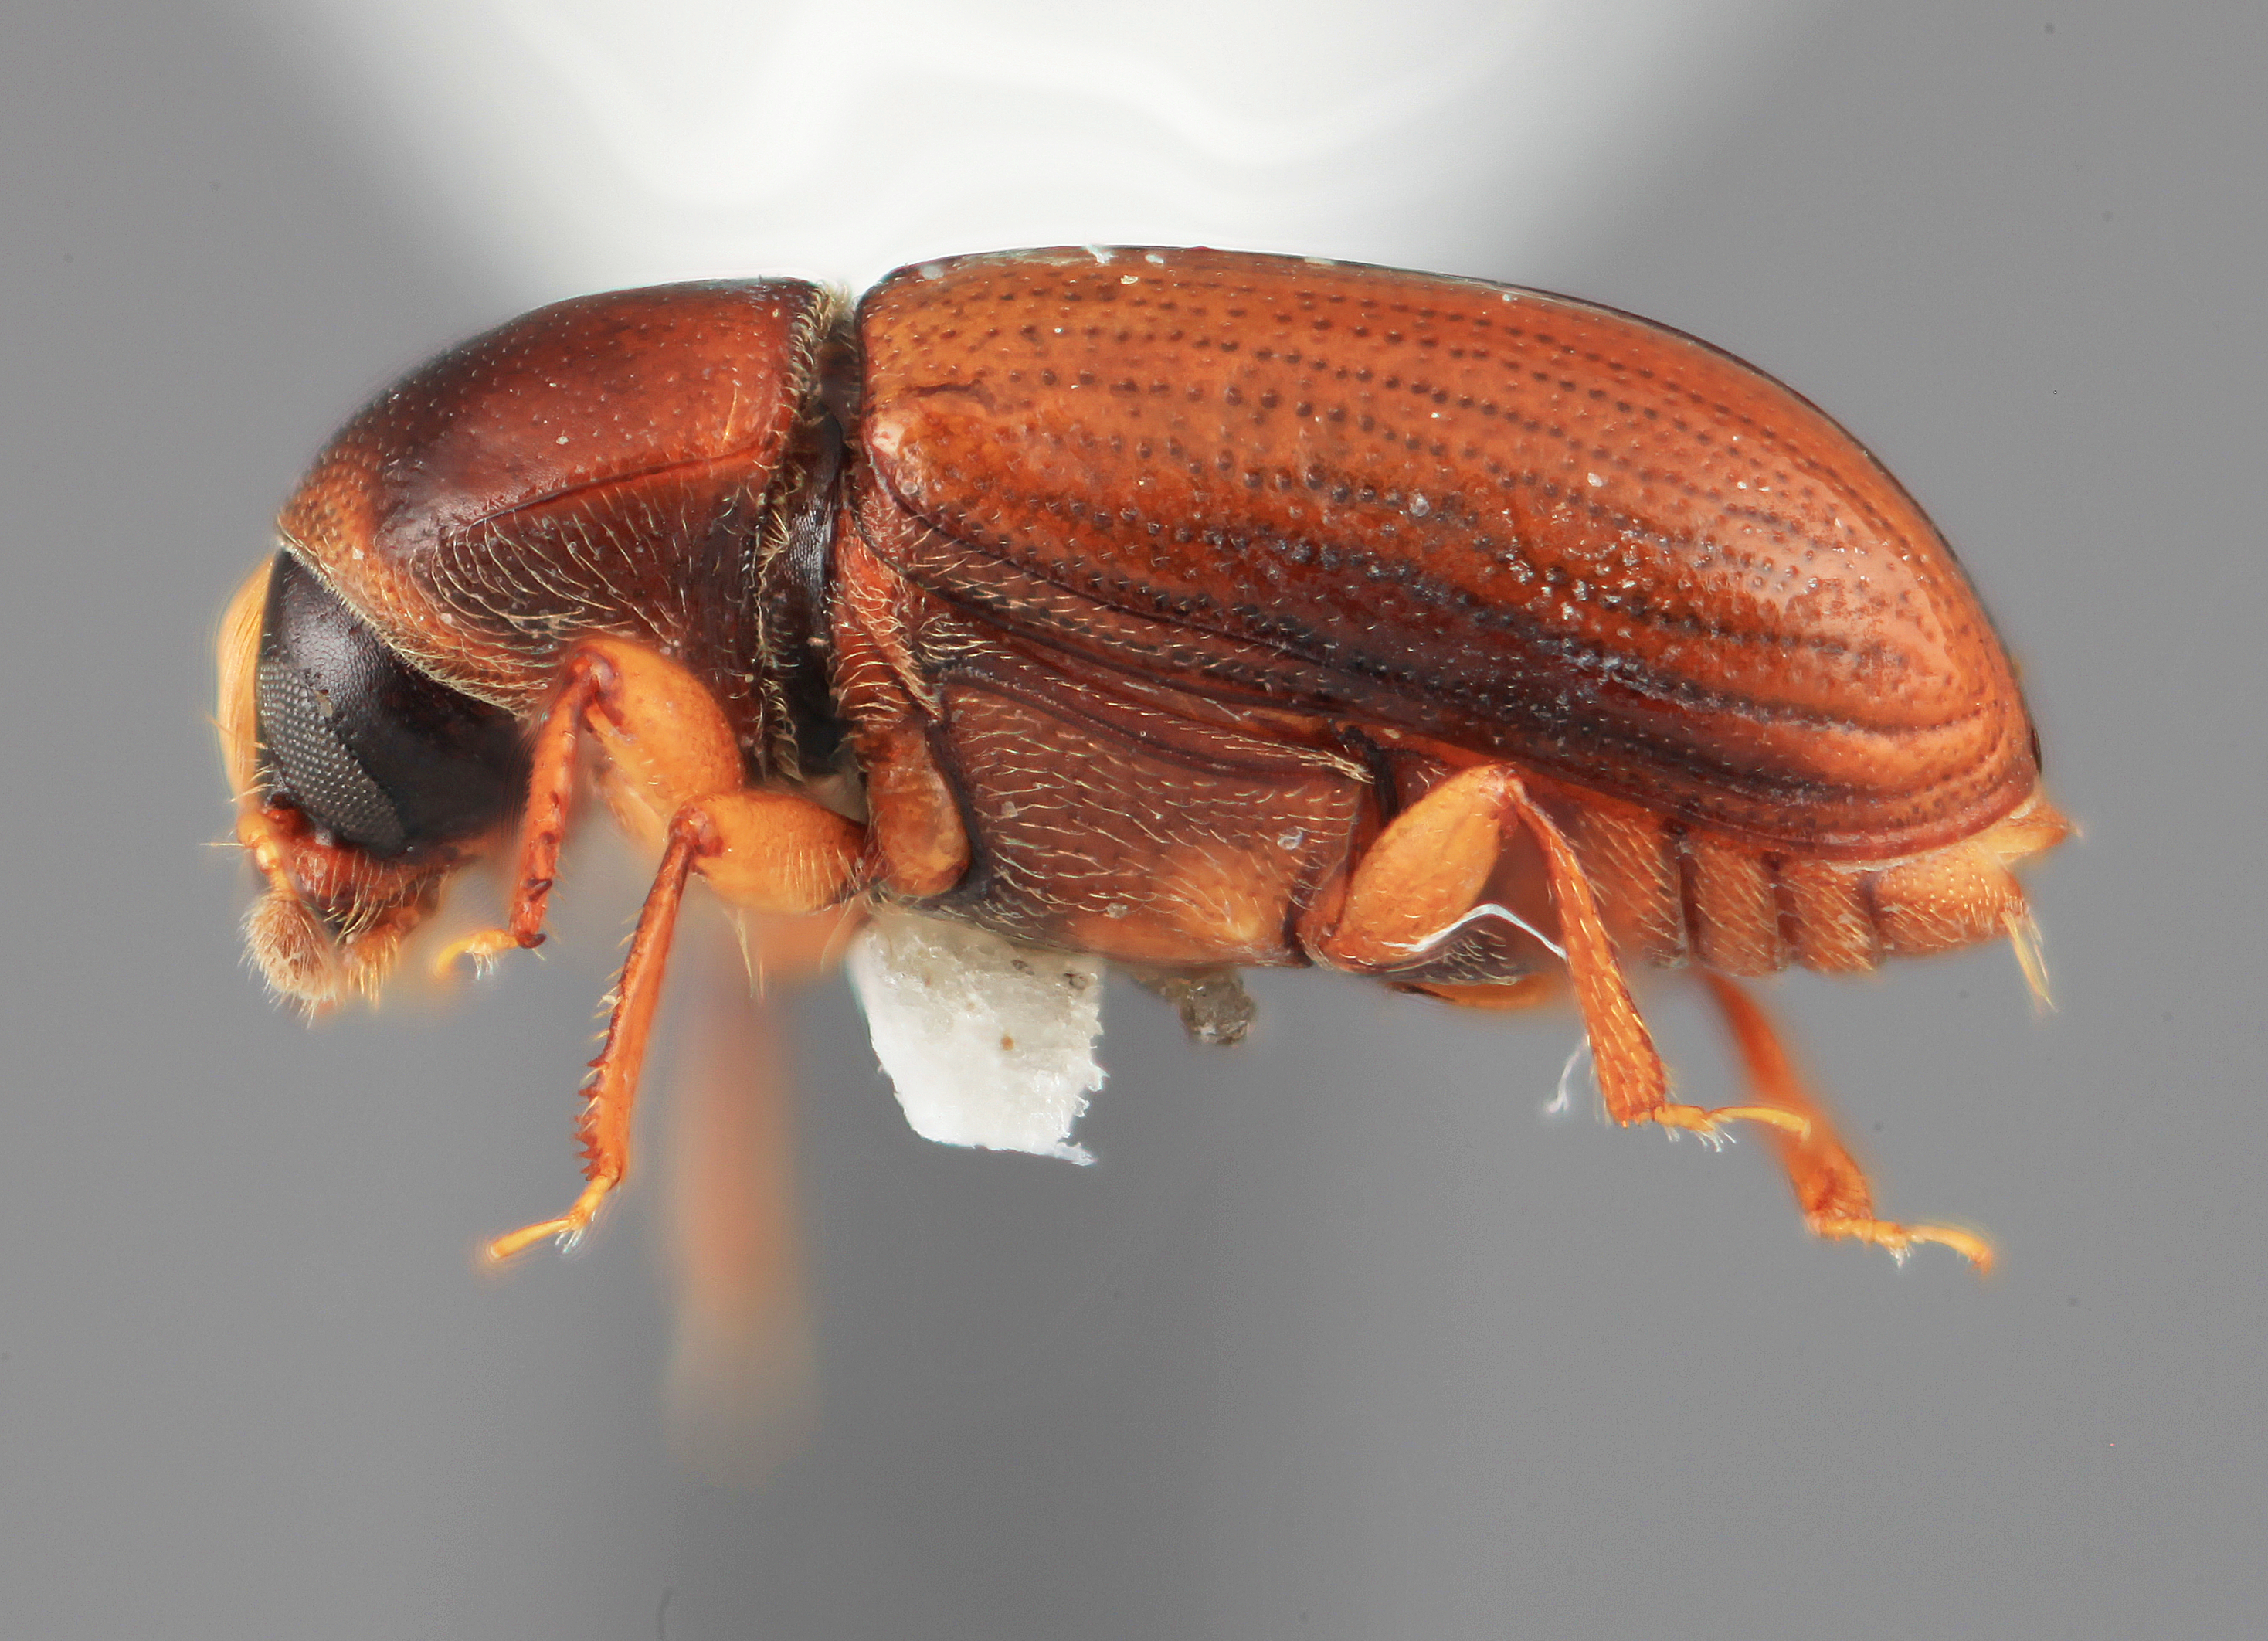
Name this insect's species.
Scolytodes serenus
